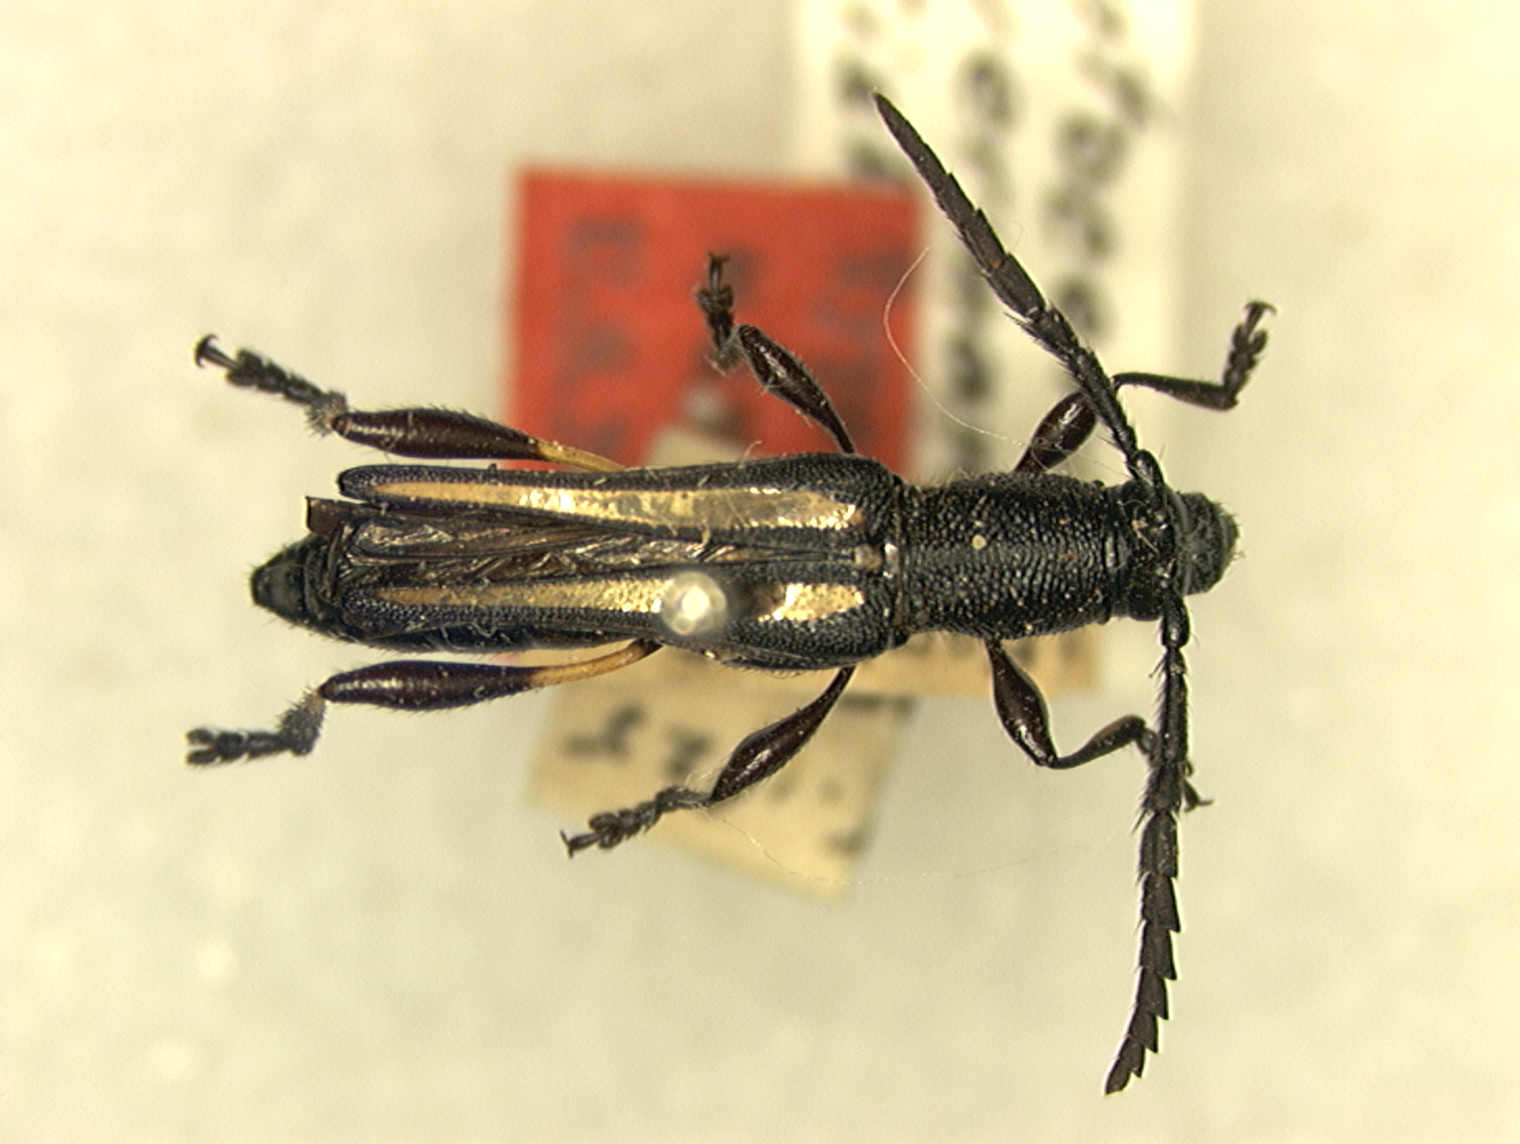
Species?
Odontocera nevermanni
